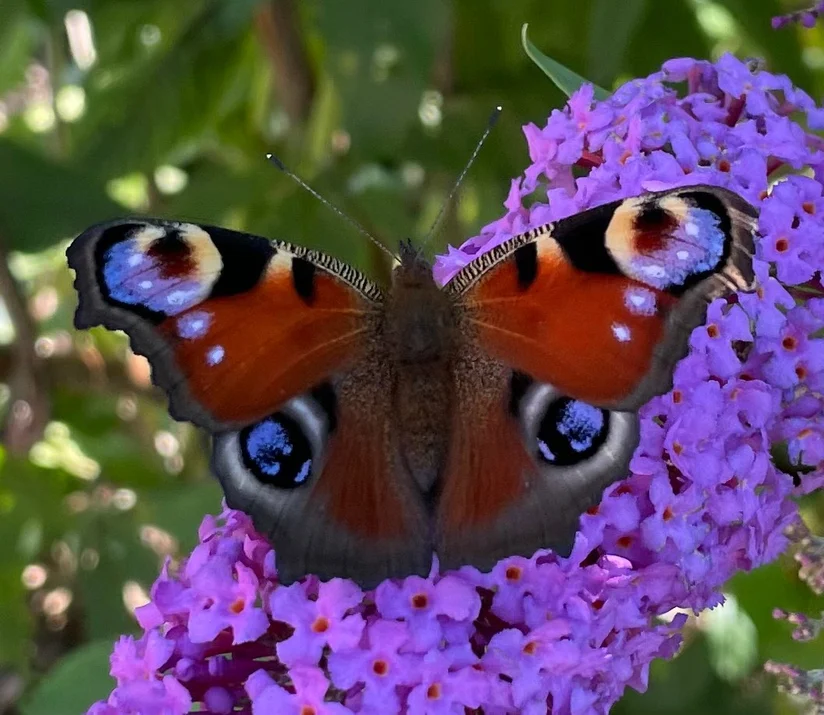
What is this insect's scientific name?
Aglais io
